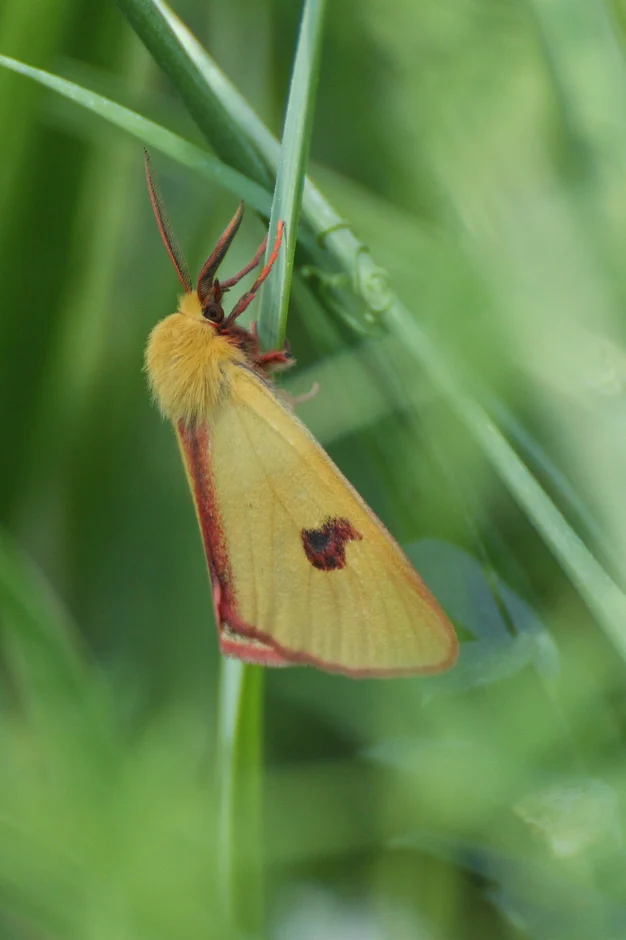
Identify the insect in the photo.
Diacrisia sannio
